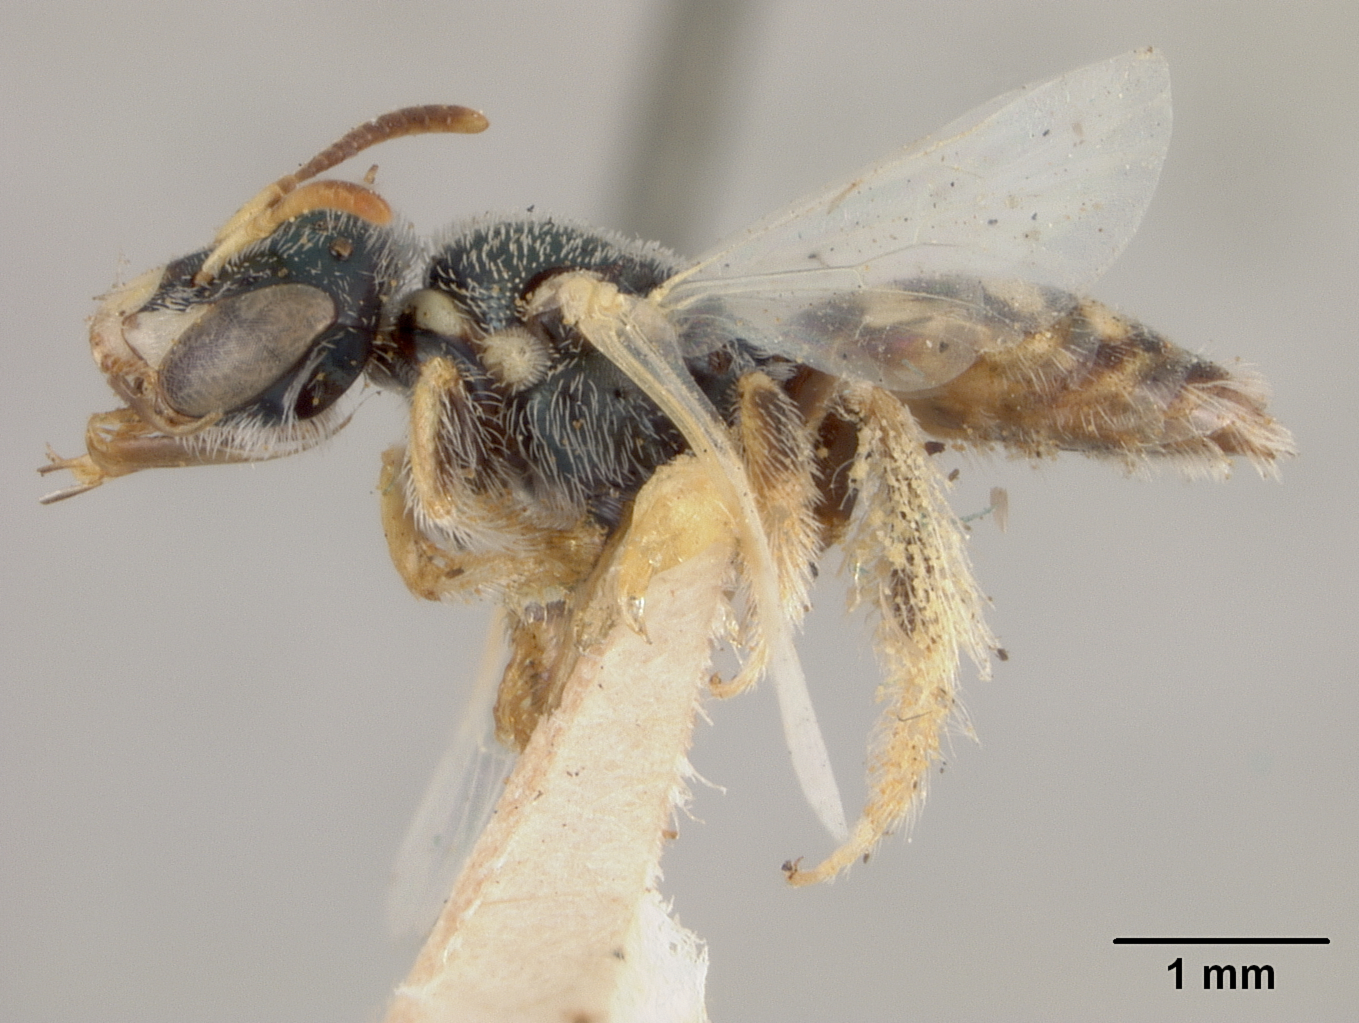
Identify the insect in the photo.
Perdita xanthismae
